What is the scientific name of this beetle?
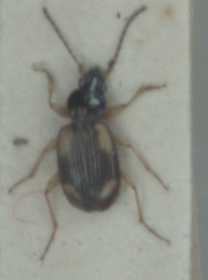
Bembidion tetracolum
